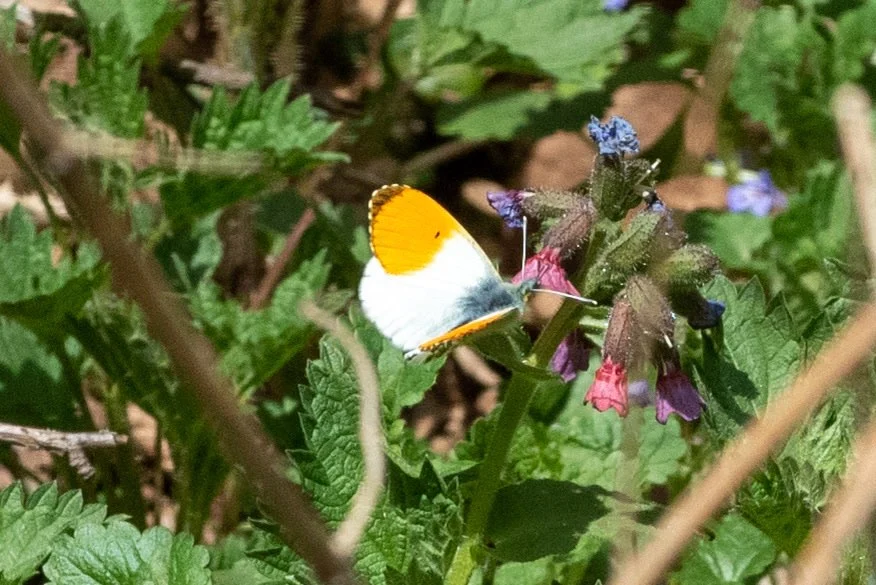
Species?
Anthocharis cardamines
